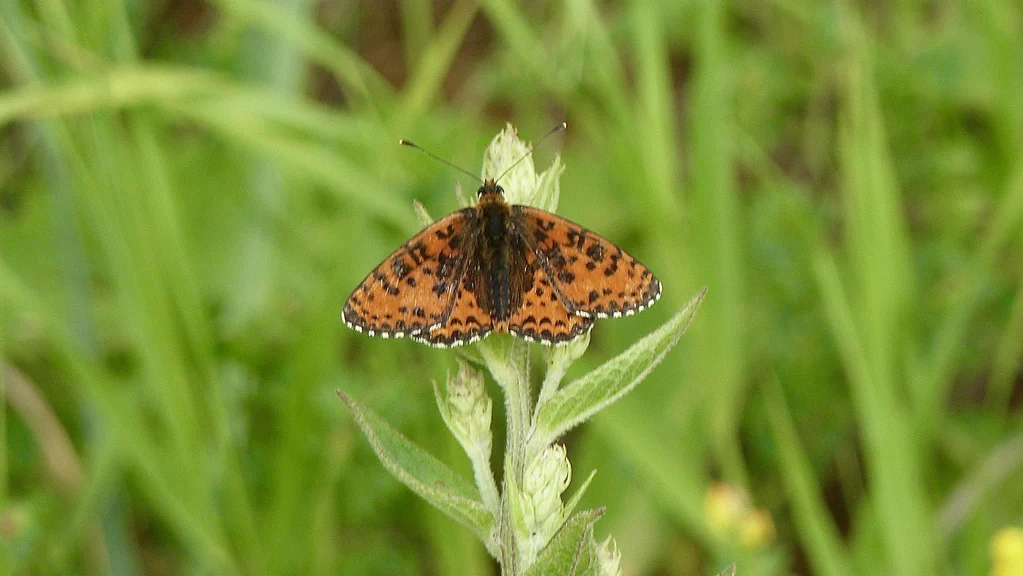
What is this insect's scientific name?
Melitaea didyma
